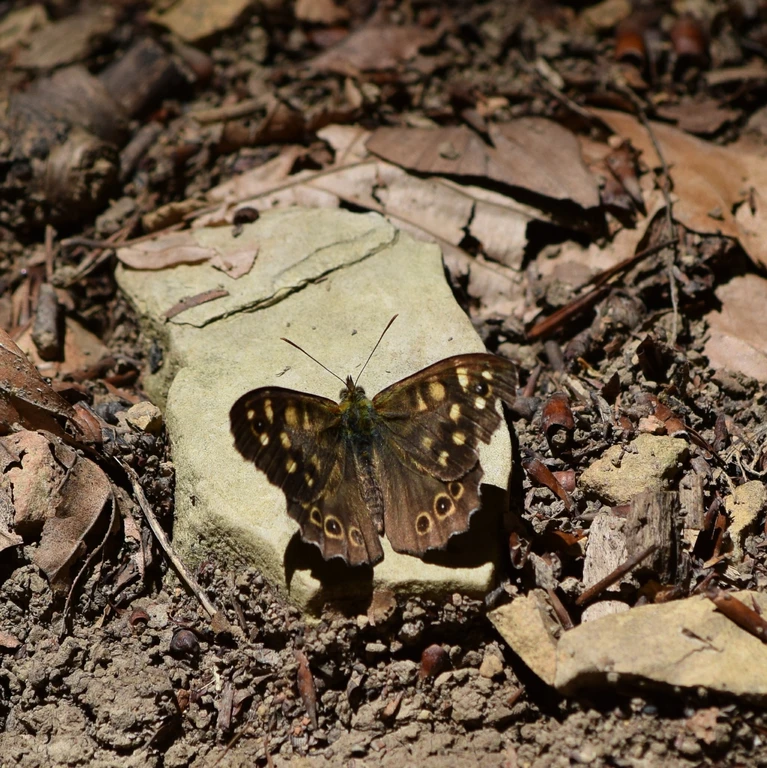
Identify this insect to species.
Pararge aegeria
